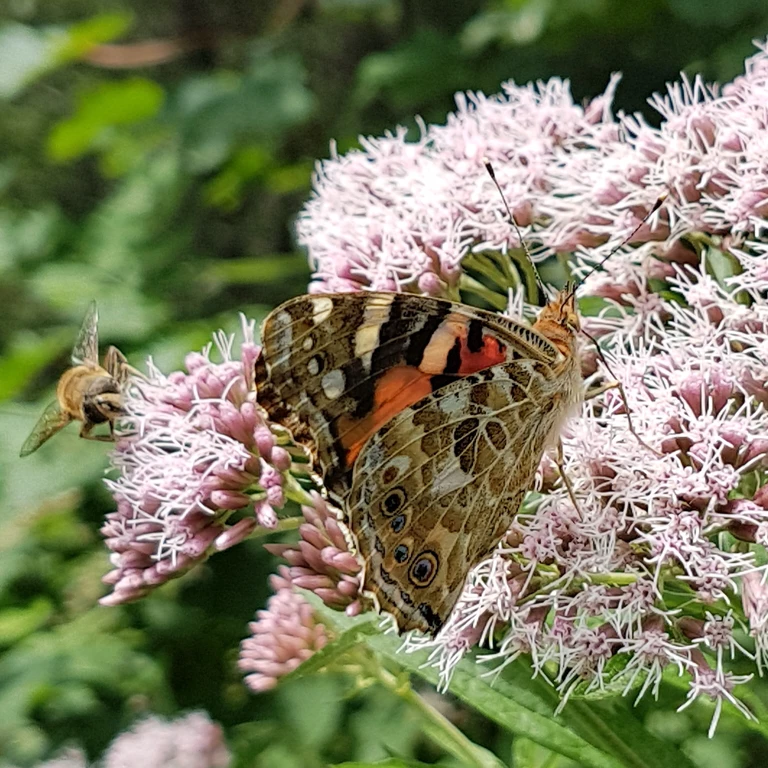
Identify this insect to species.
Vanessa cardui
